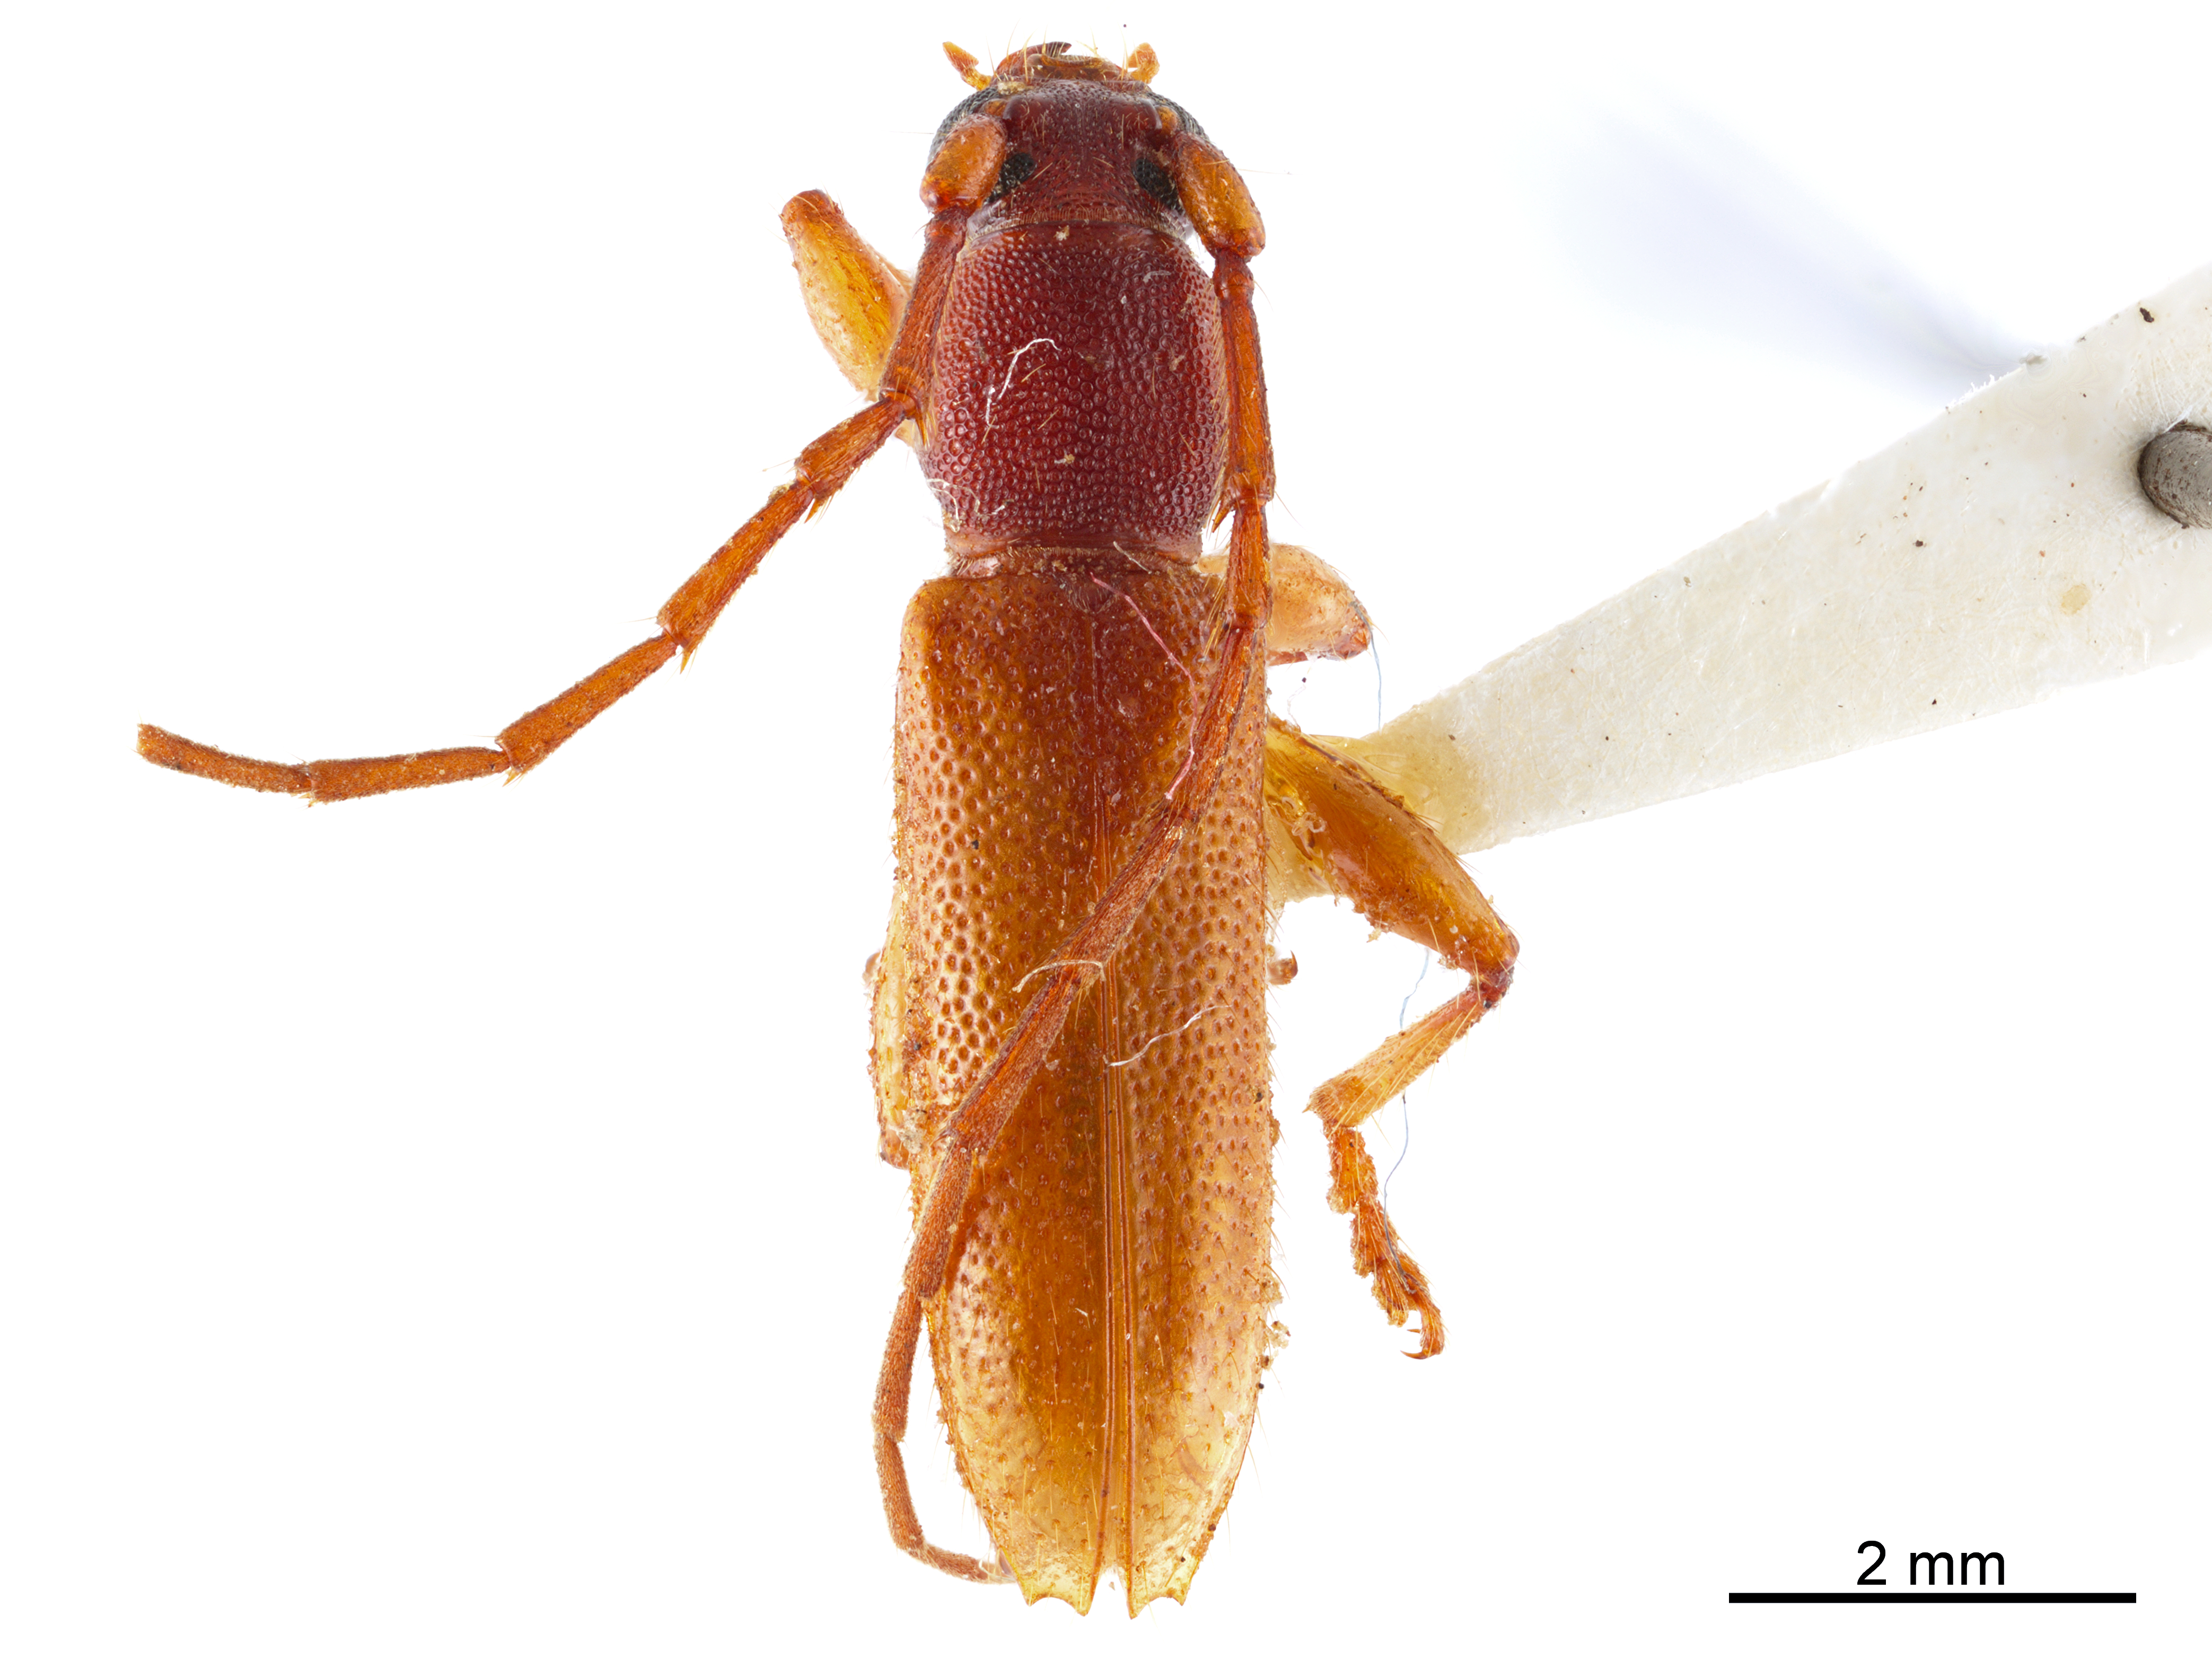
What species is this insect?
Nesiosphaerion insulare
